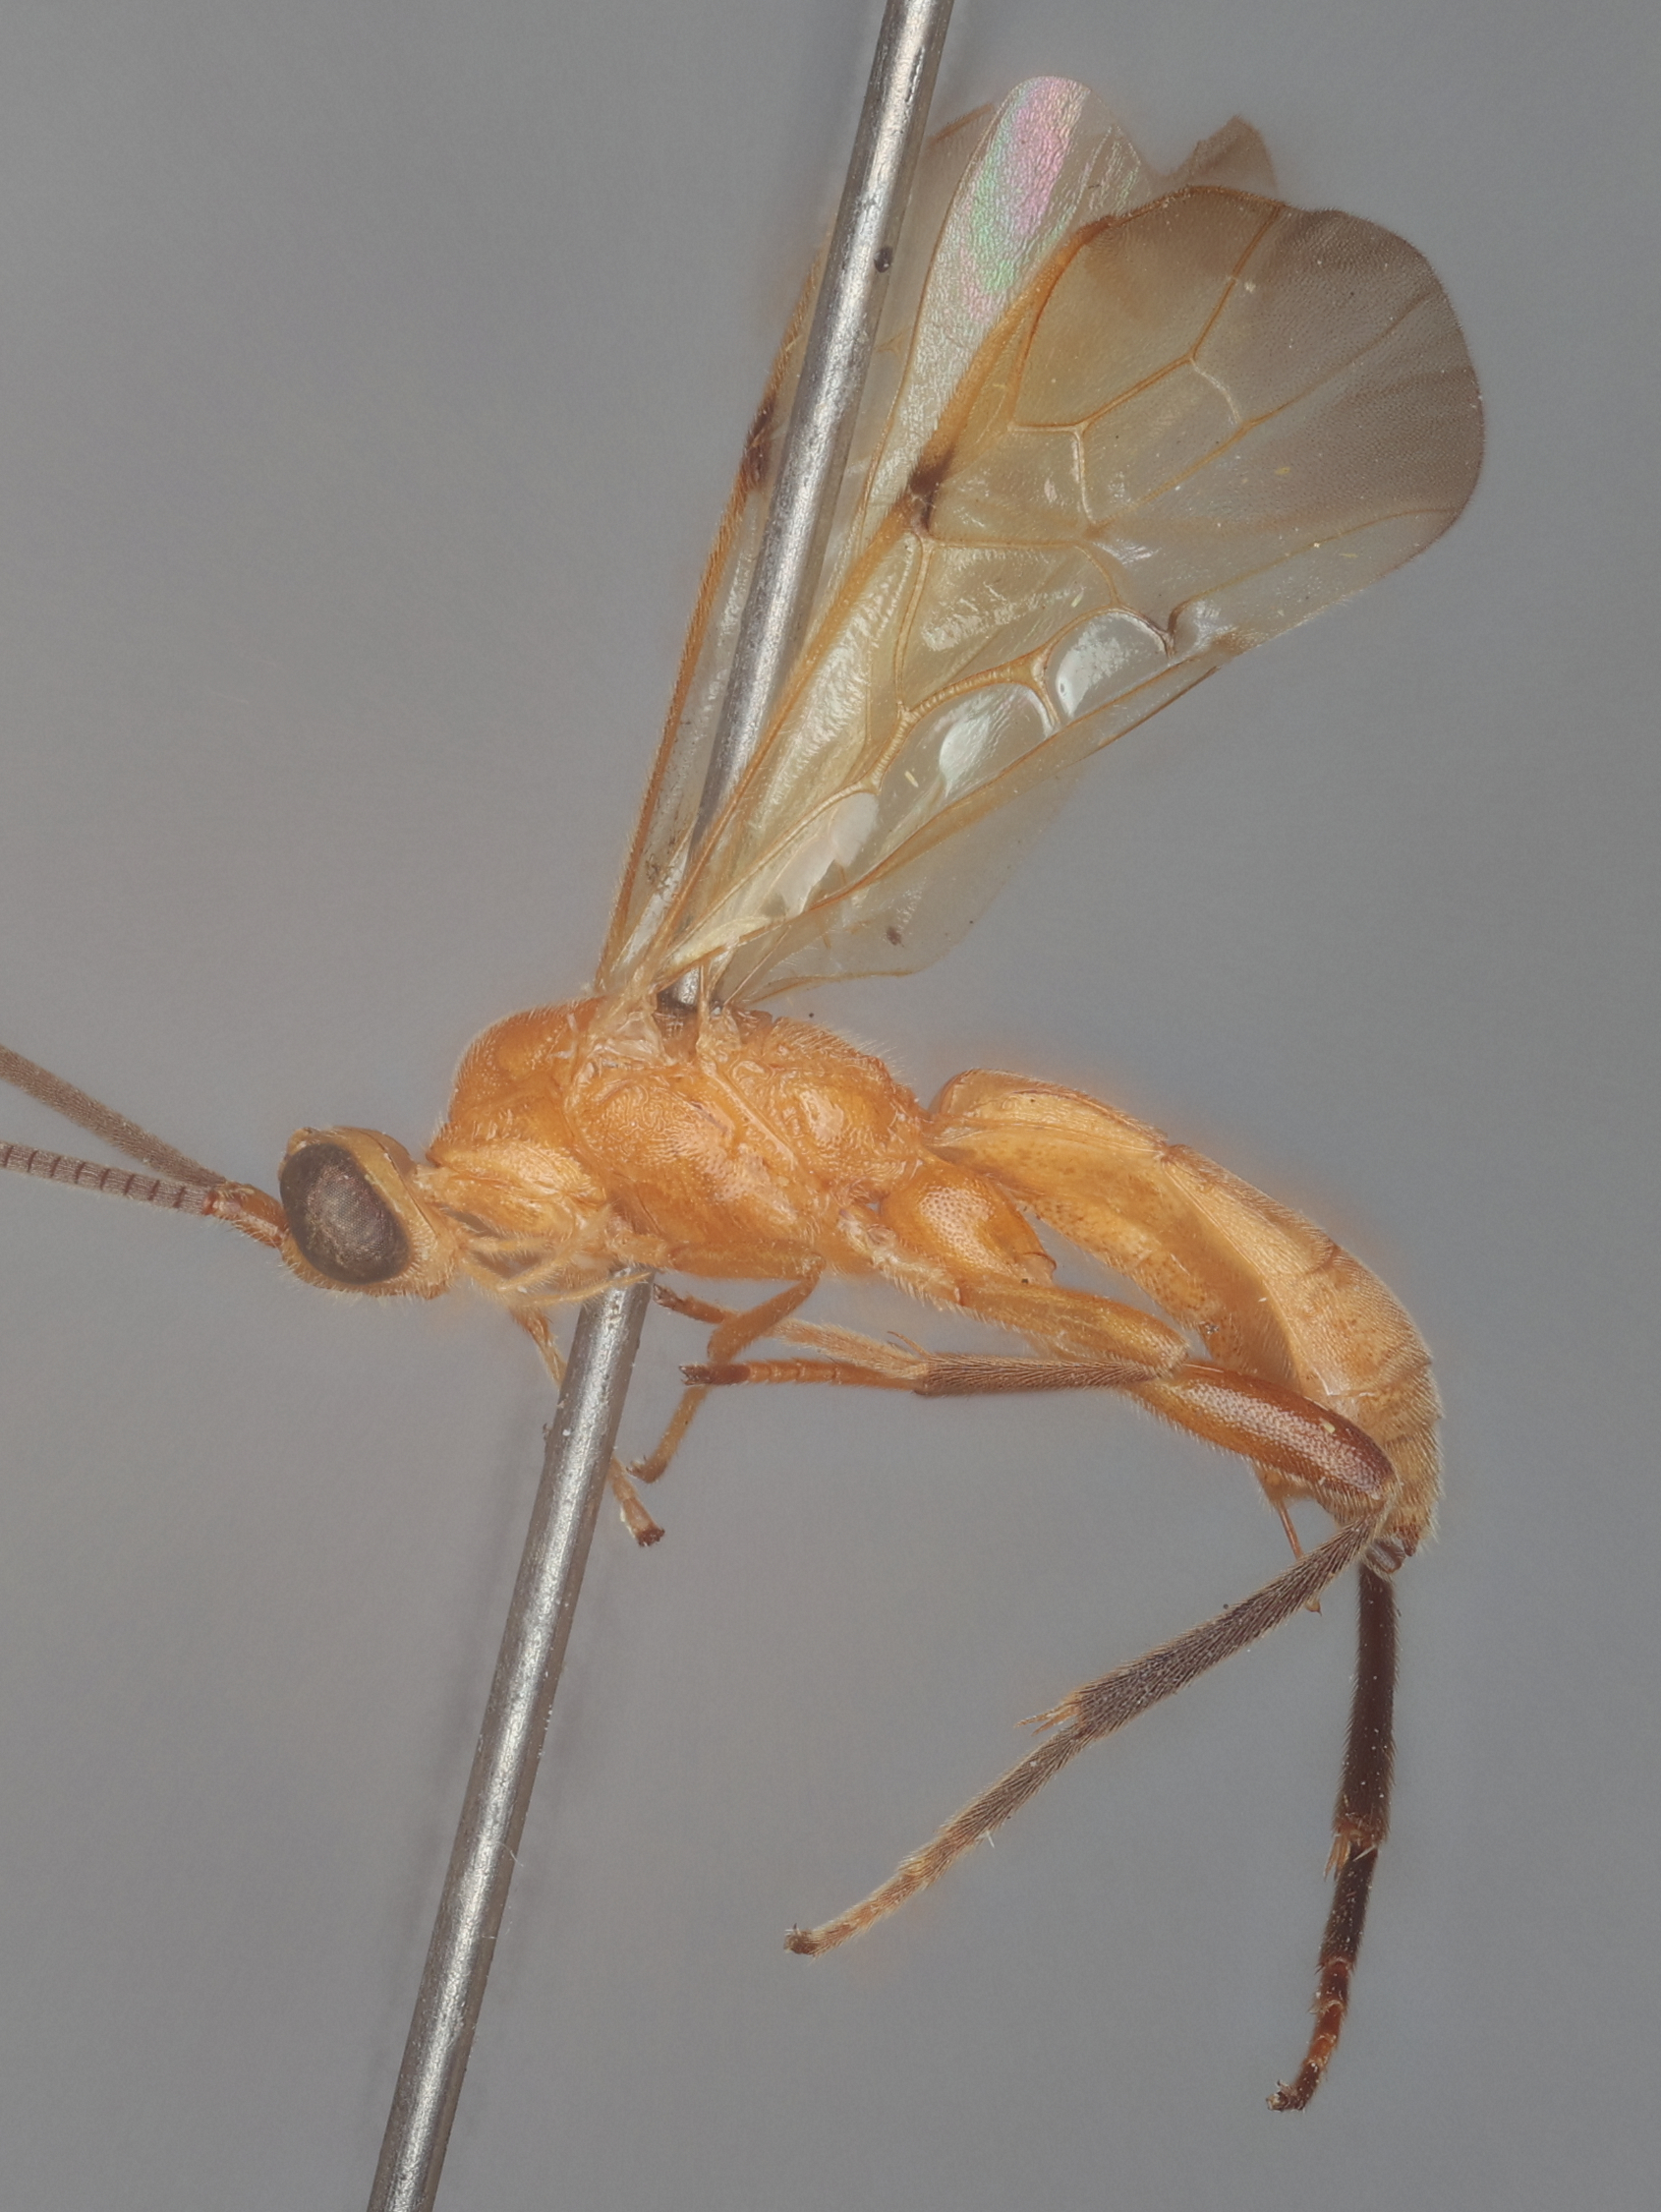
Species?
Aleiodes bakeri
